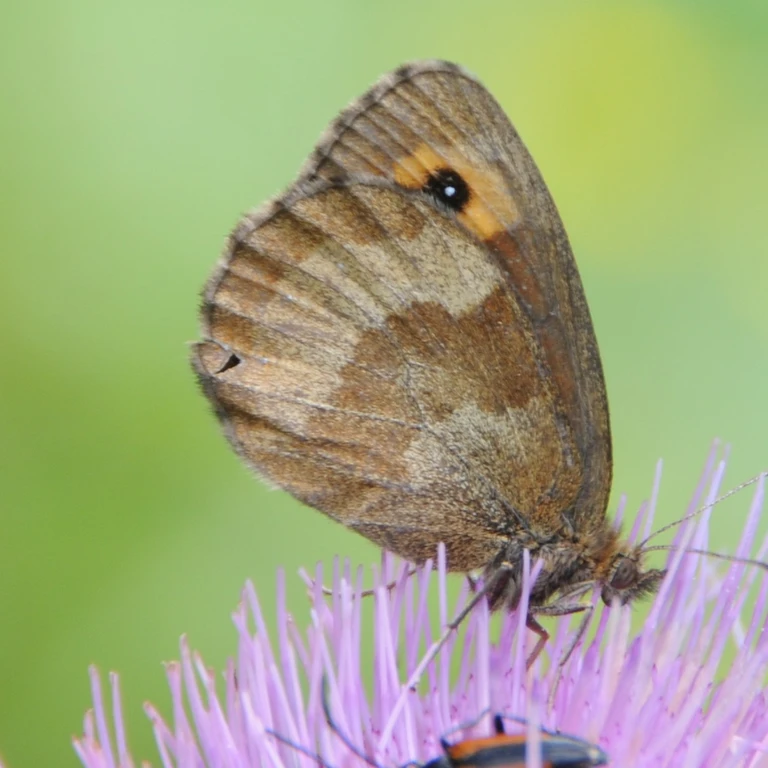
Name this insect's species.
Erebia aethiops
